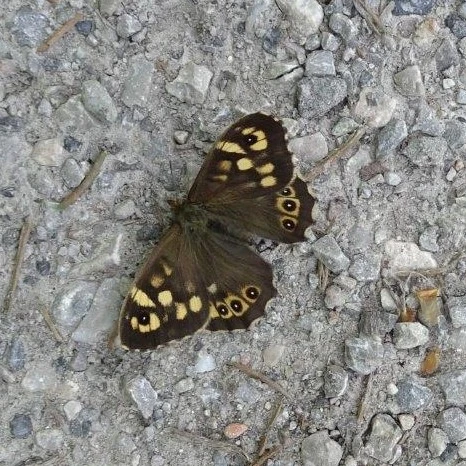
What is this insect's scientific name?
Pararge aegeria
